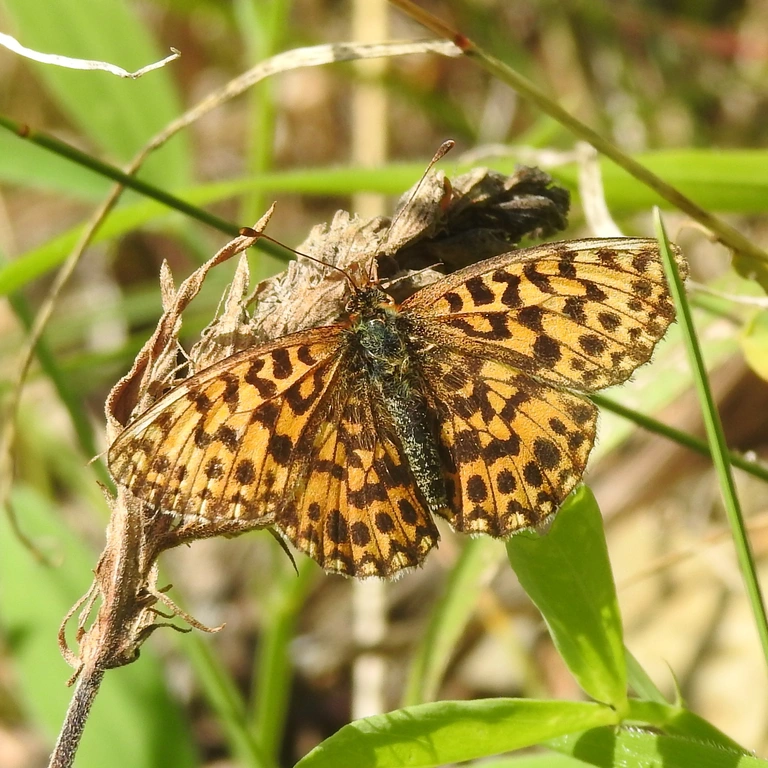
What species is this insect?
Boloria dia
